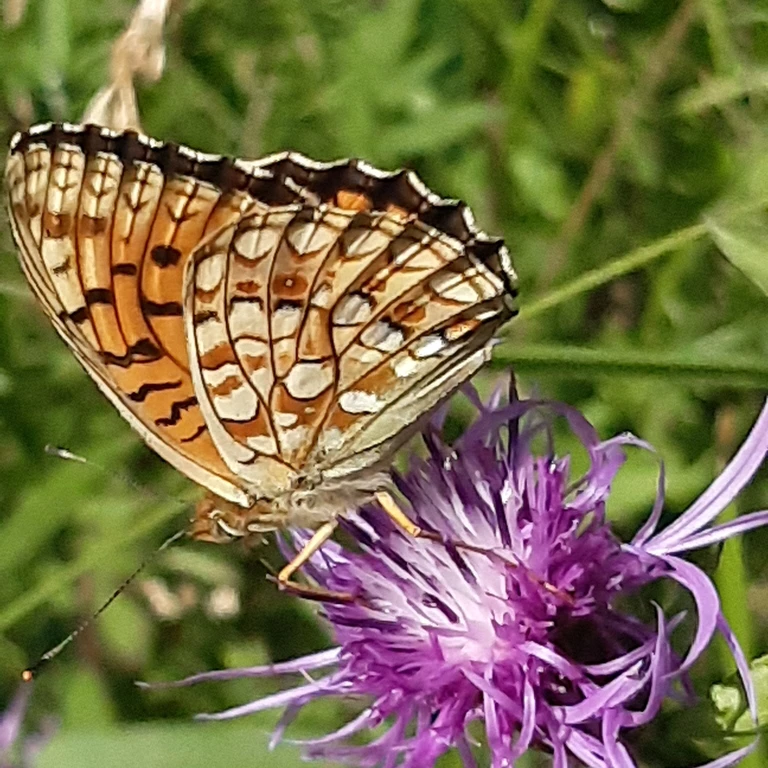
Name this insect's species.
Fabriciana niobe
